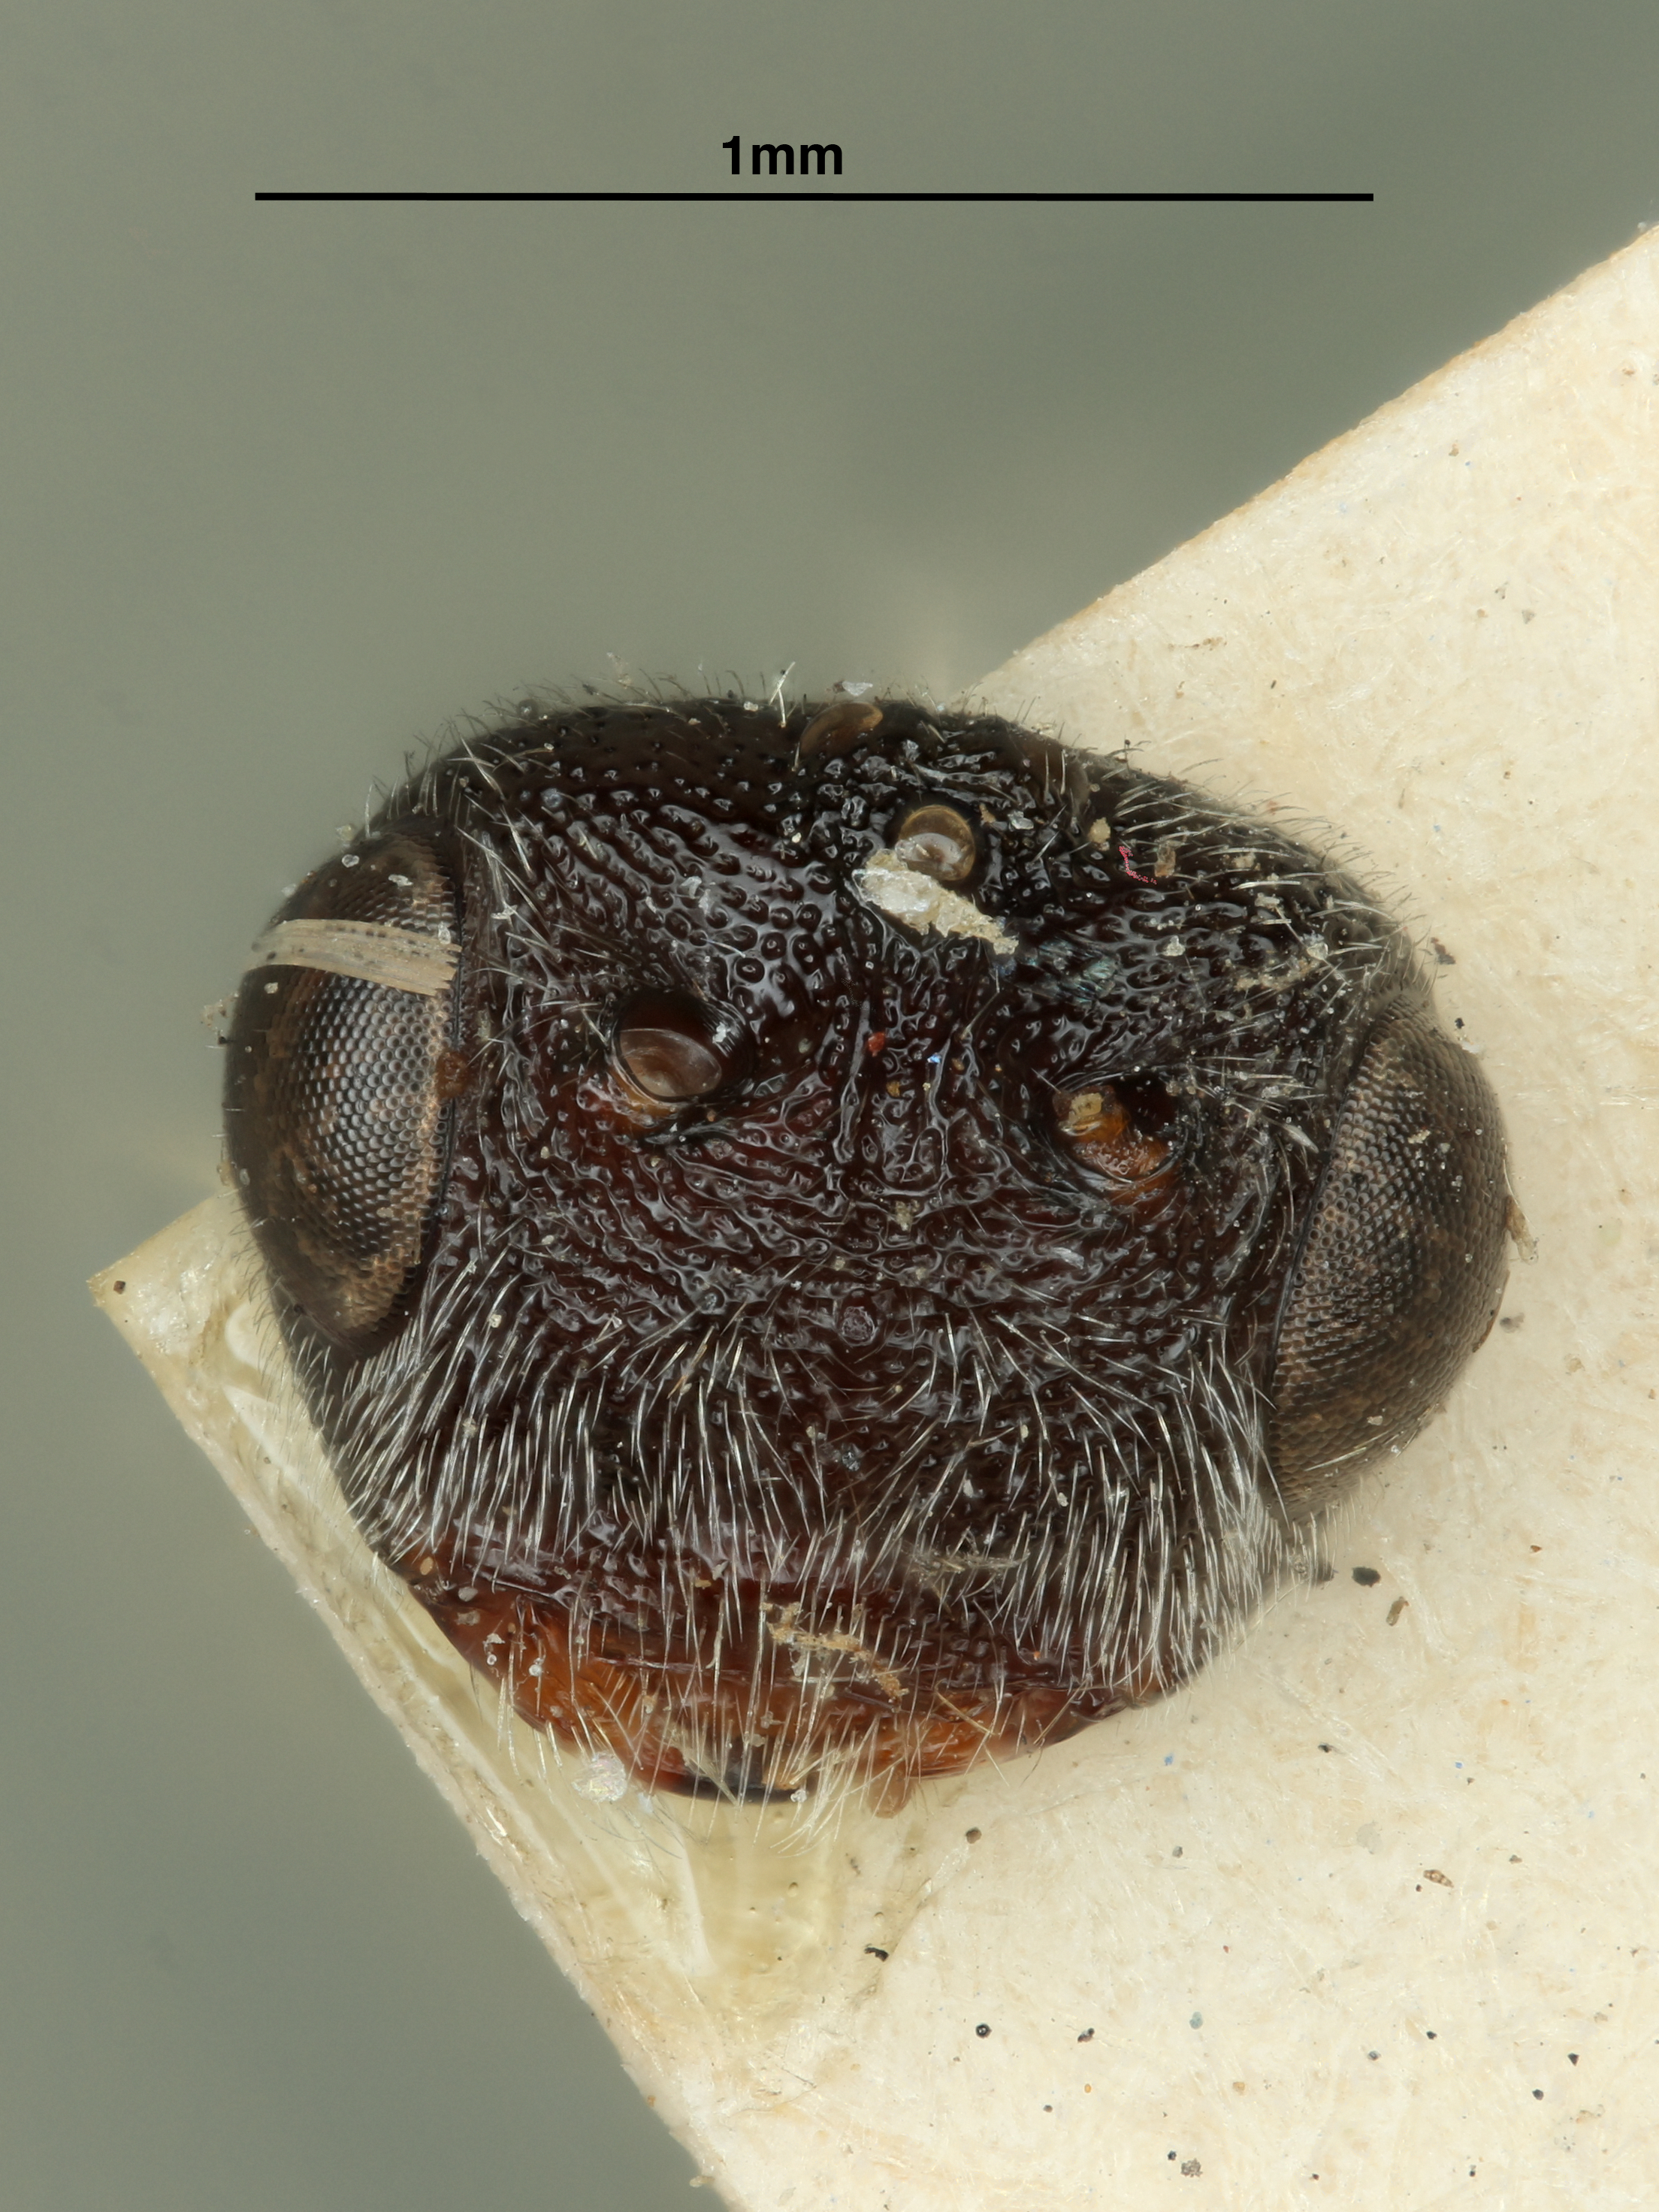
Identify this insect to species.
Urosigalphus robustus
